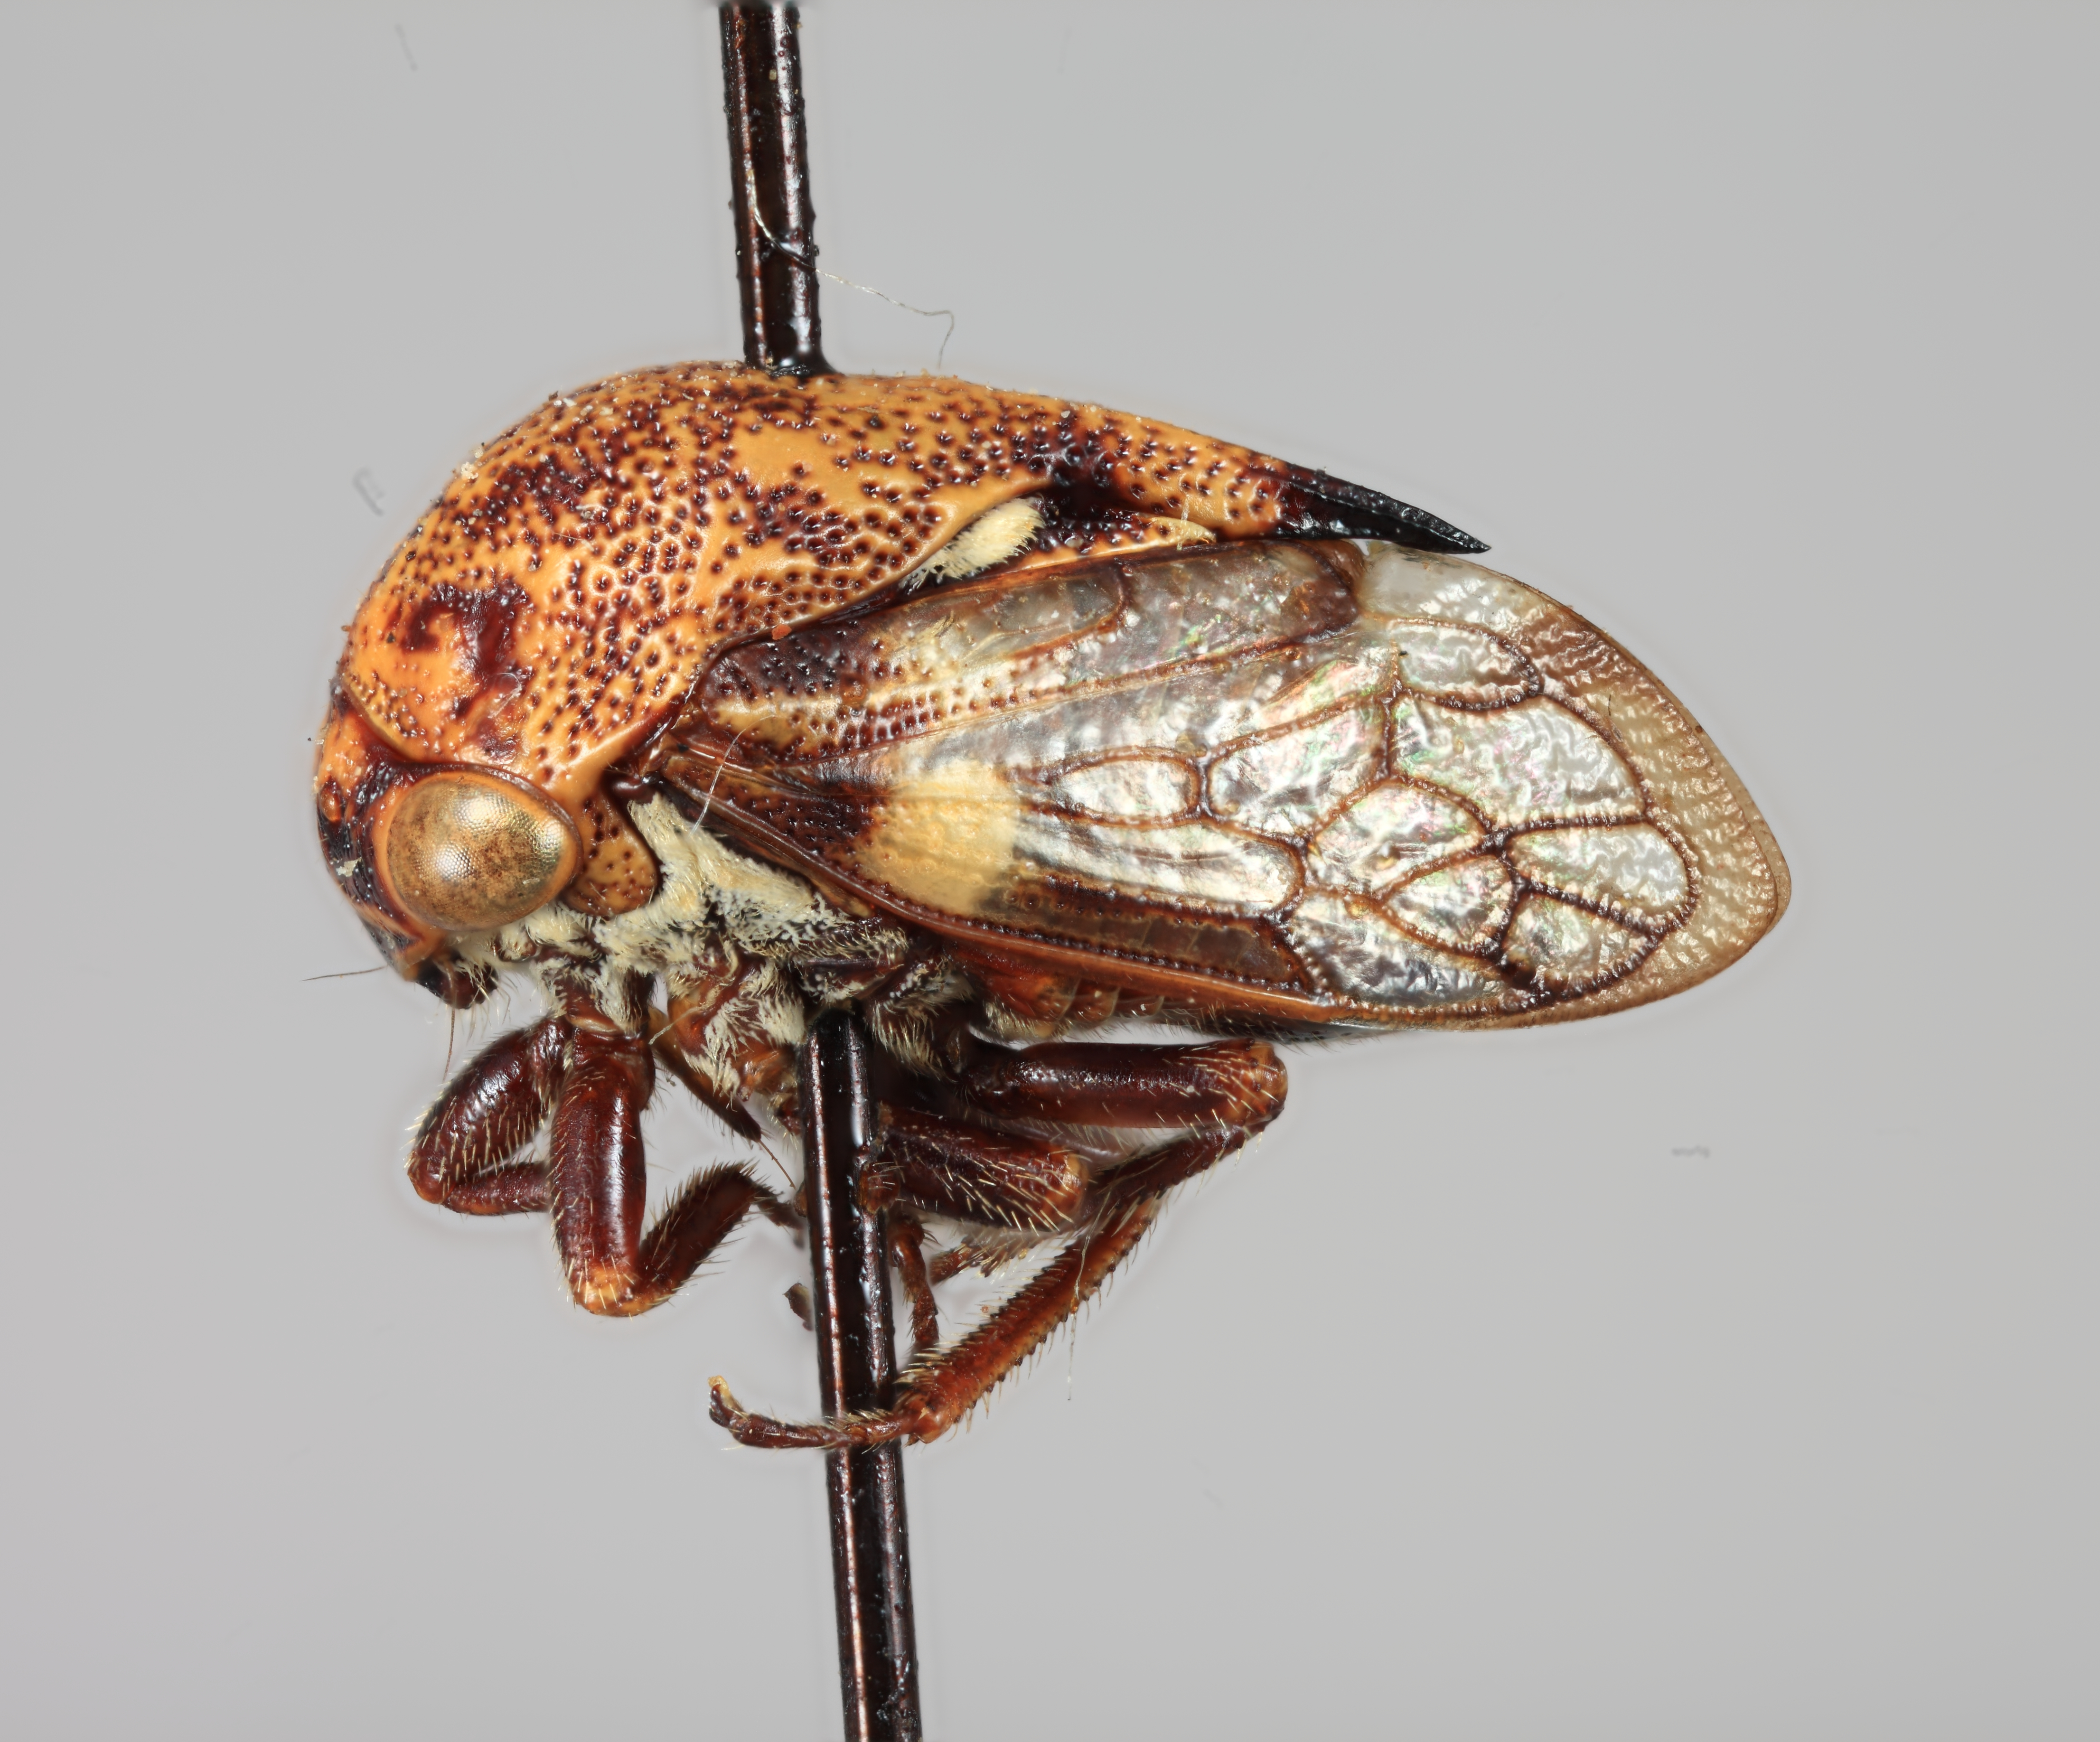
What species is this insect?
Monobelus irroratus
